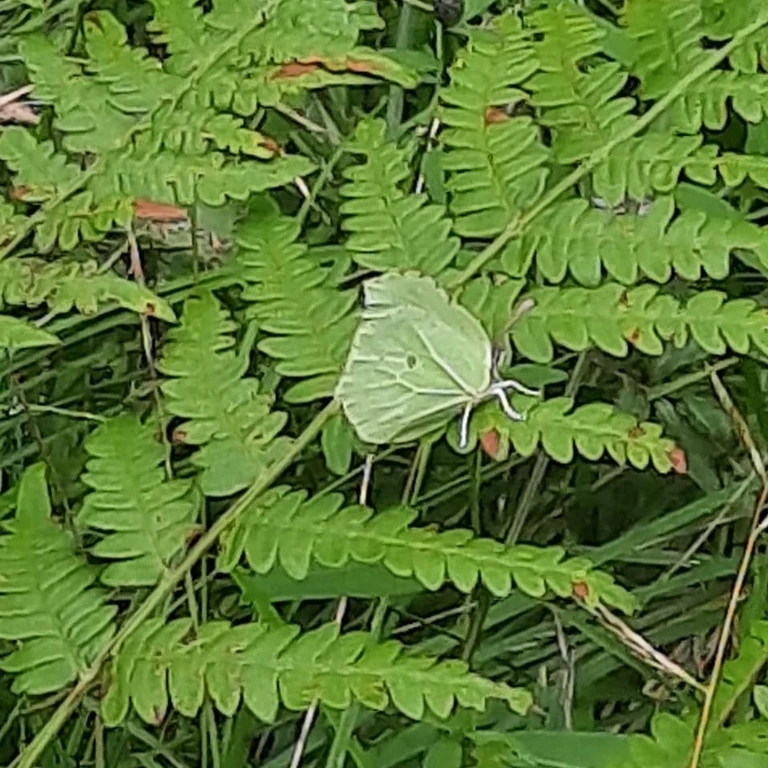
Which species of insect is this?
Gonepteryx rhamni
